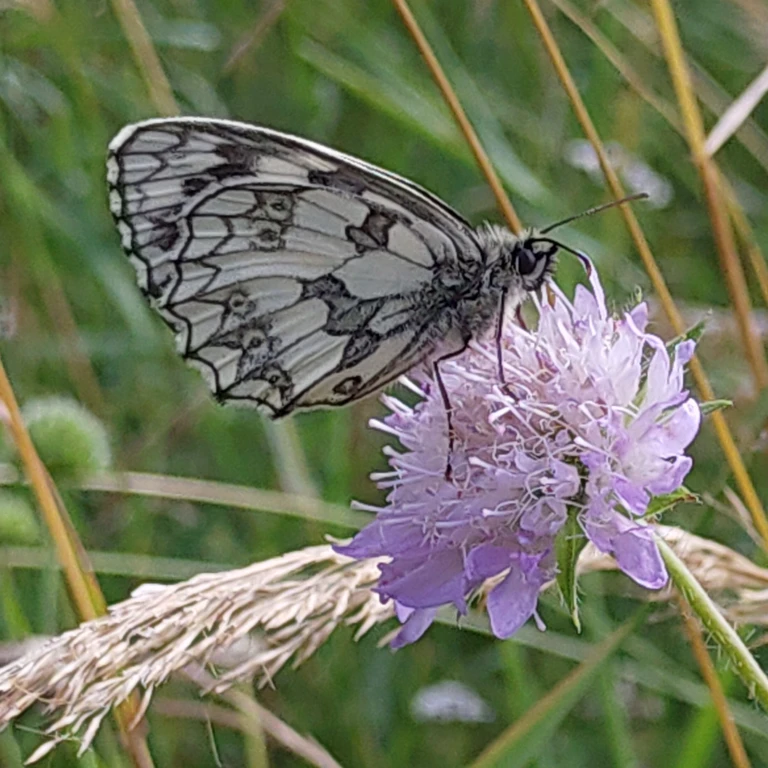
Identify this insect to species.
Melanargia galathea
